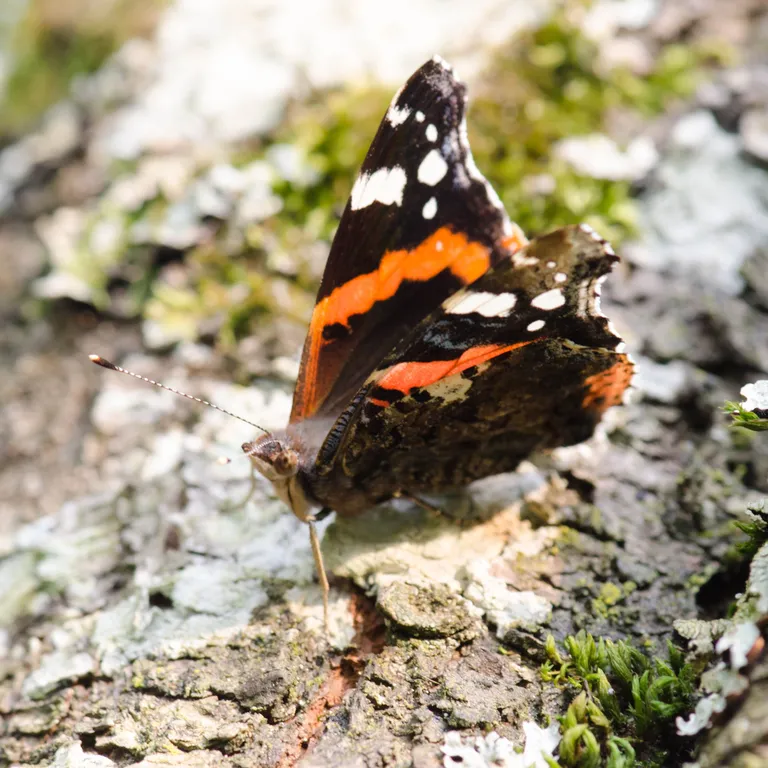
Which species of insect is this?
Vanessa atalanta
